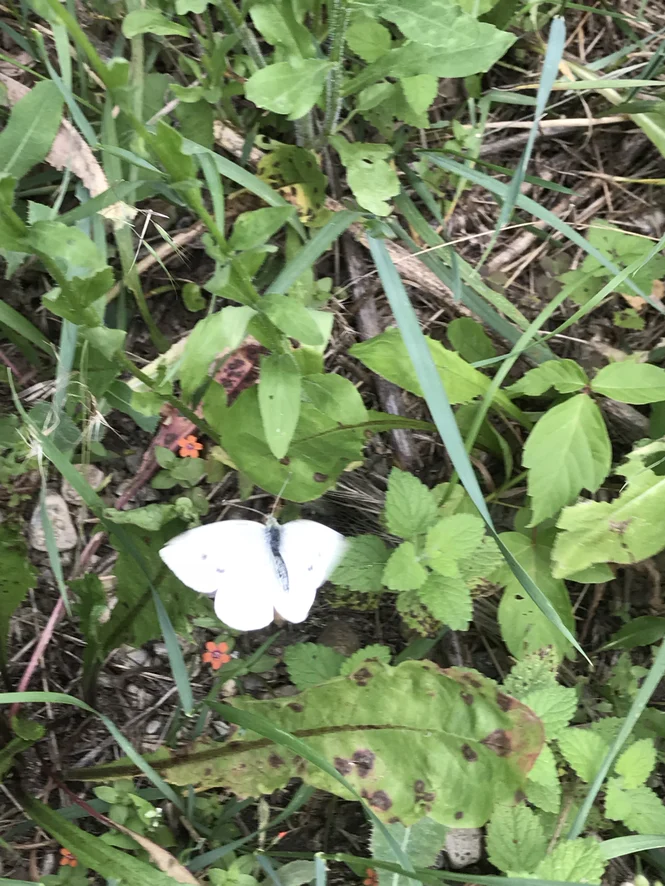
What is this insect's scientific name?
Pieris rapae
